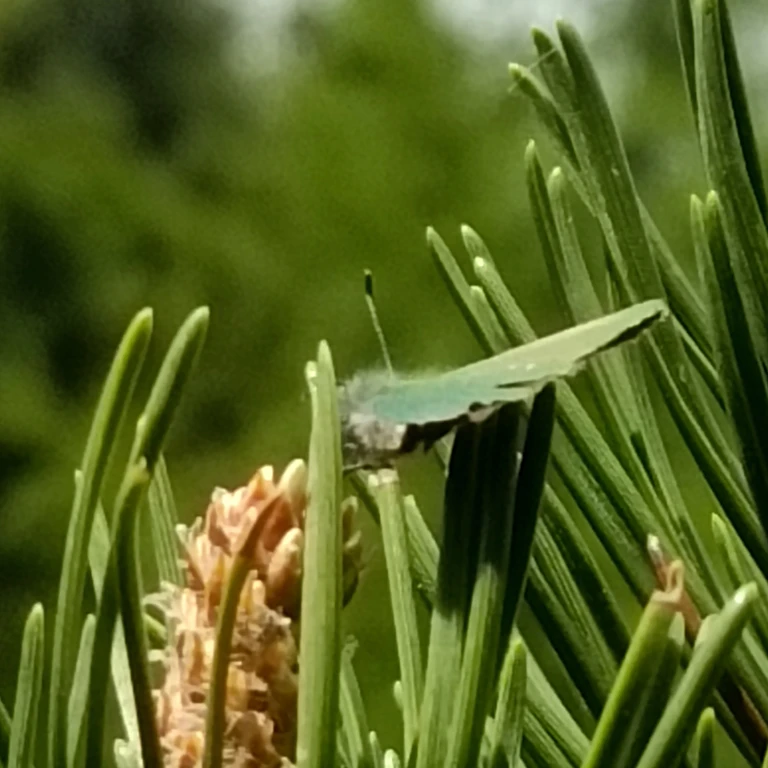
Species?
Callophrys rubi
